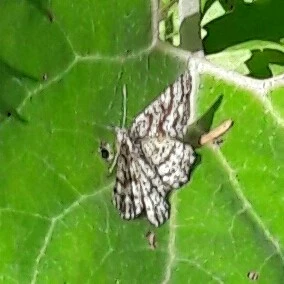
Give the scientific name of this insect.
Chiasmia clathrata
